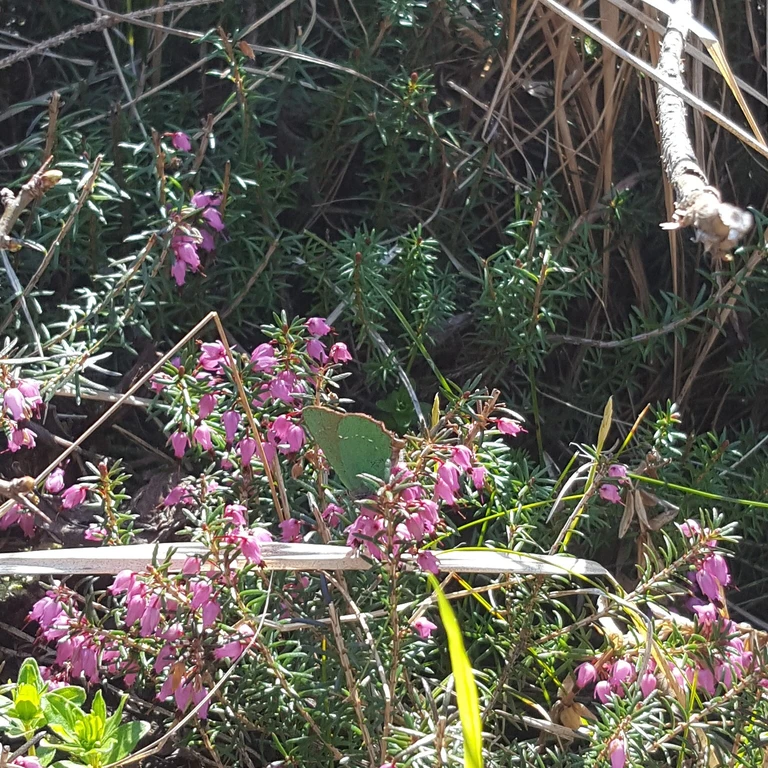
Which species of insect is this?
Callophrys rubi
